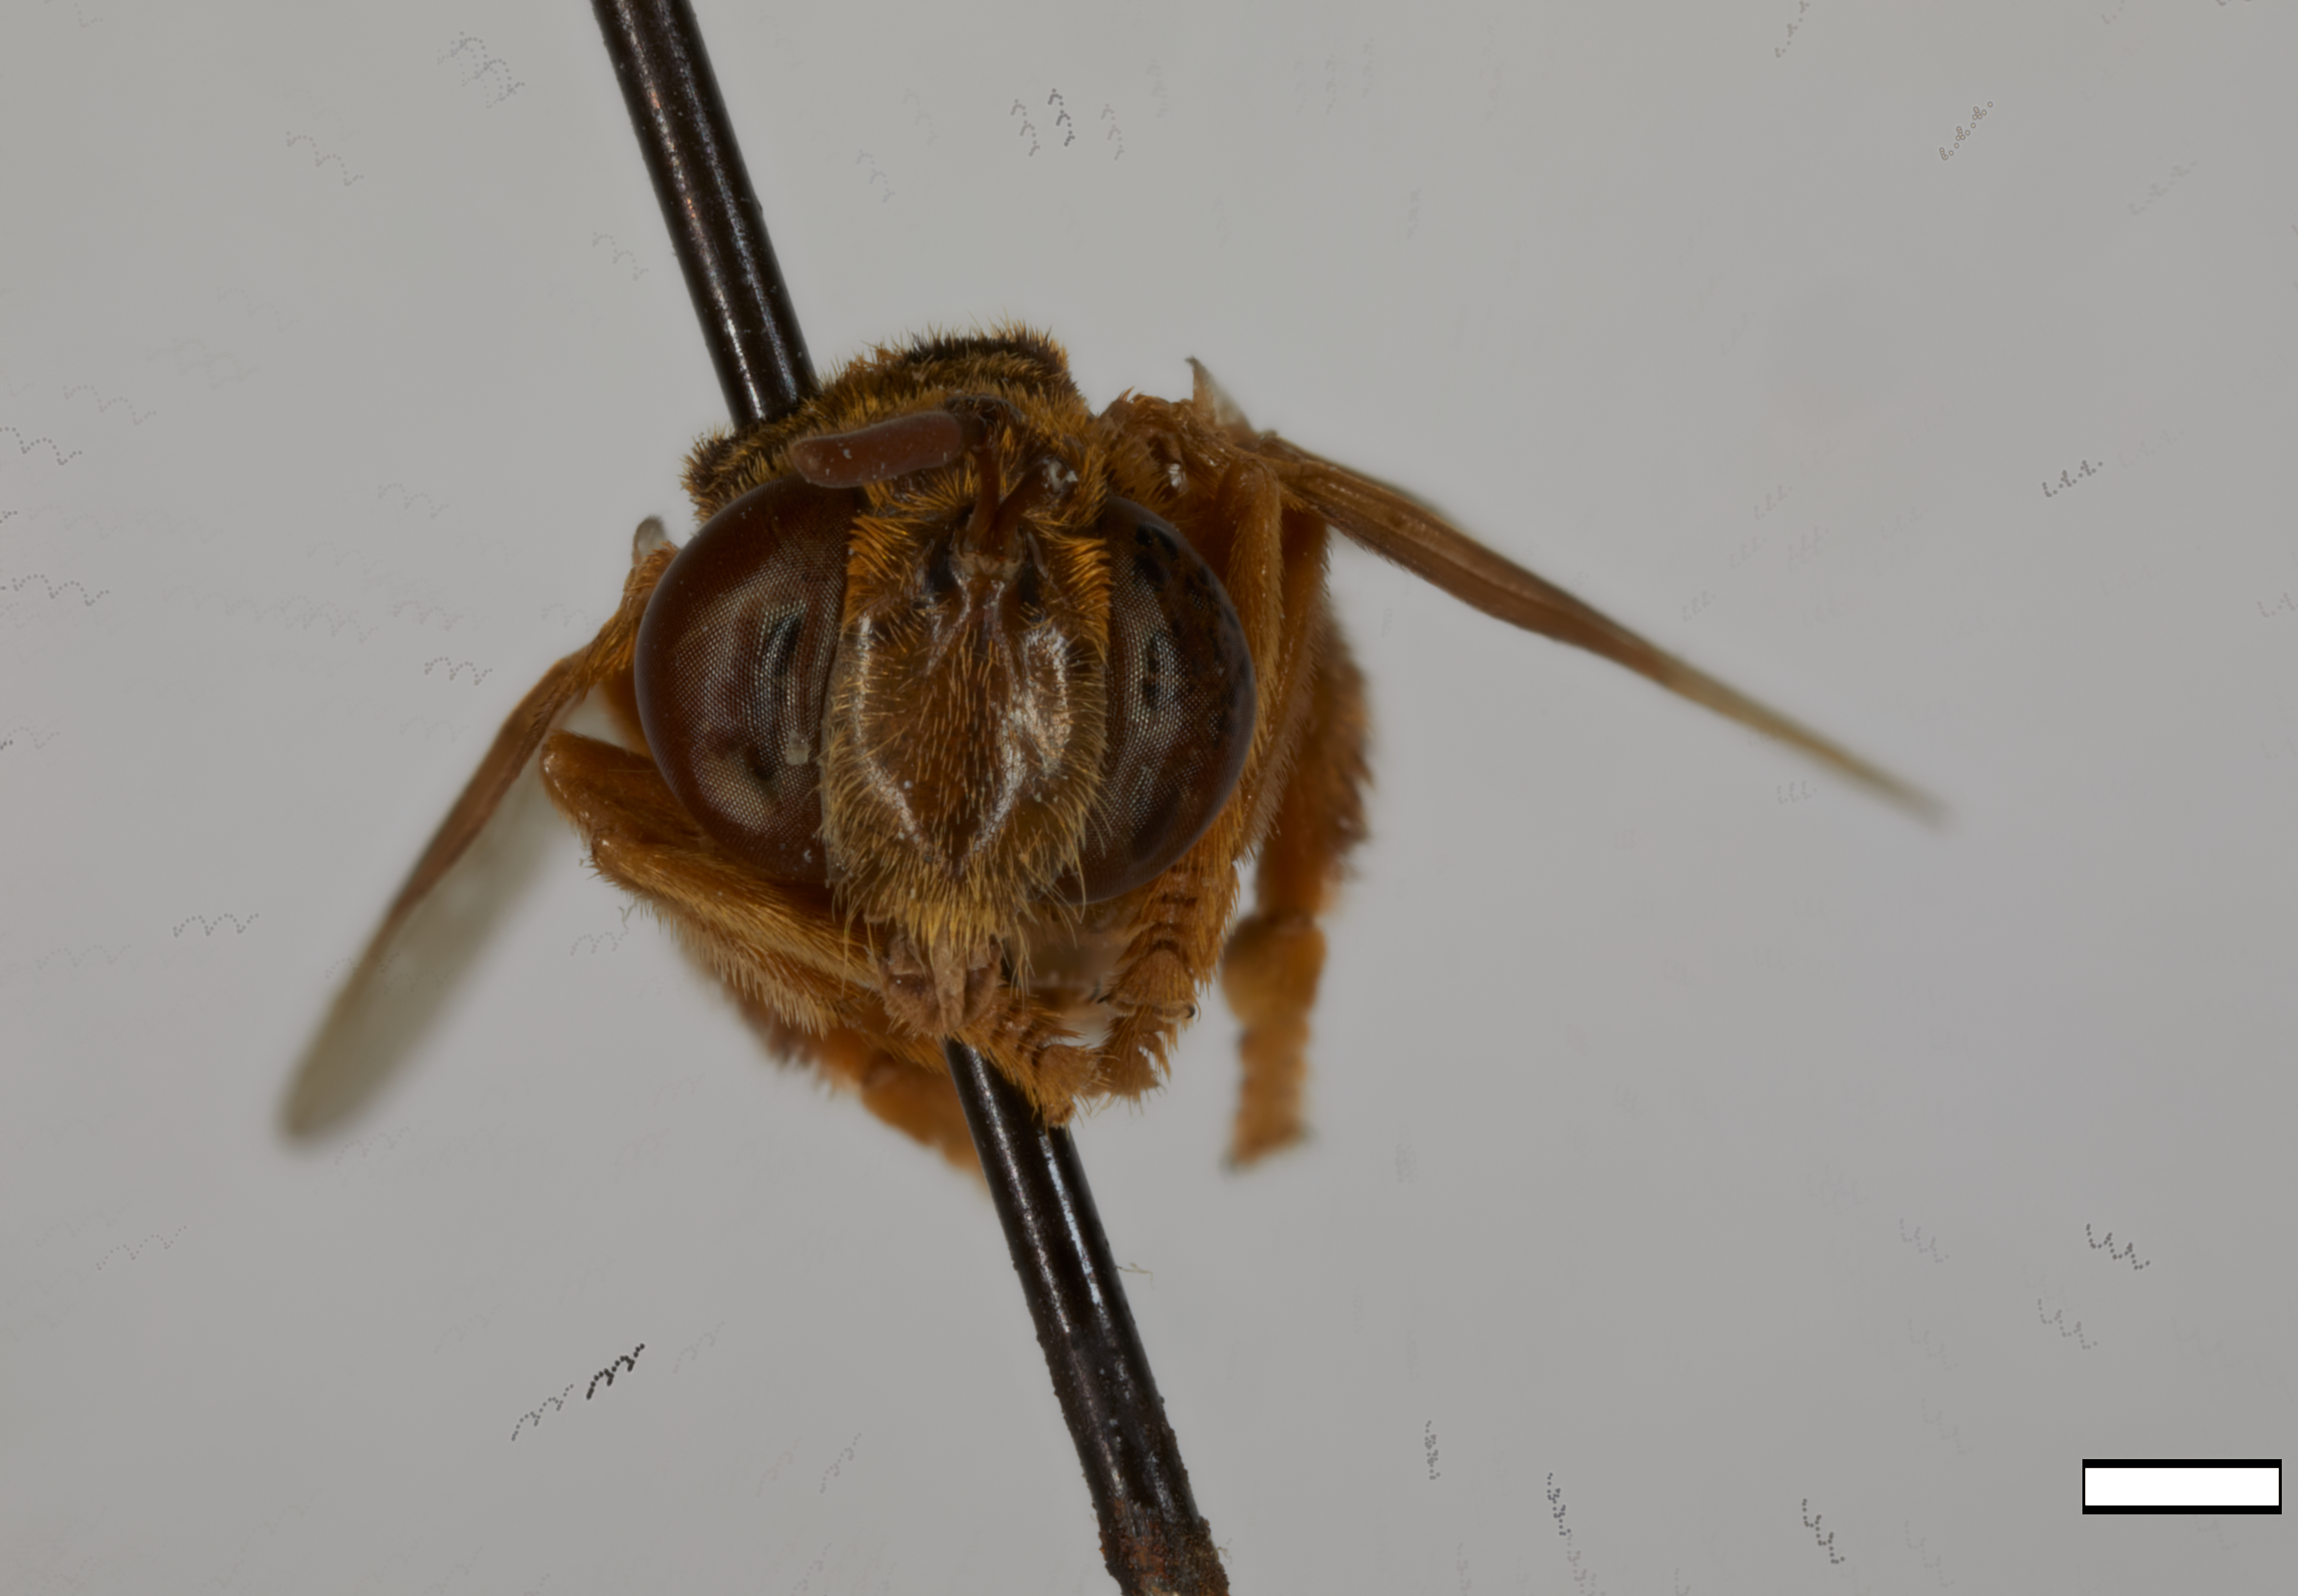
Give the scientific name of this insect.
Stipomorpha panamana
